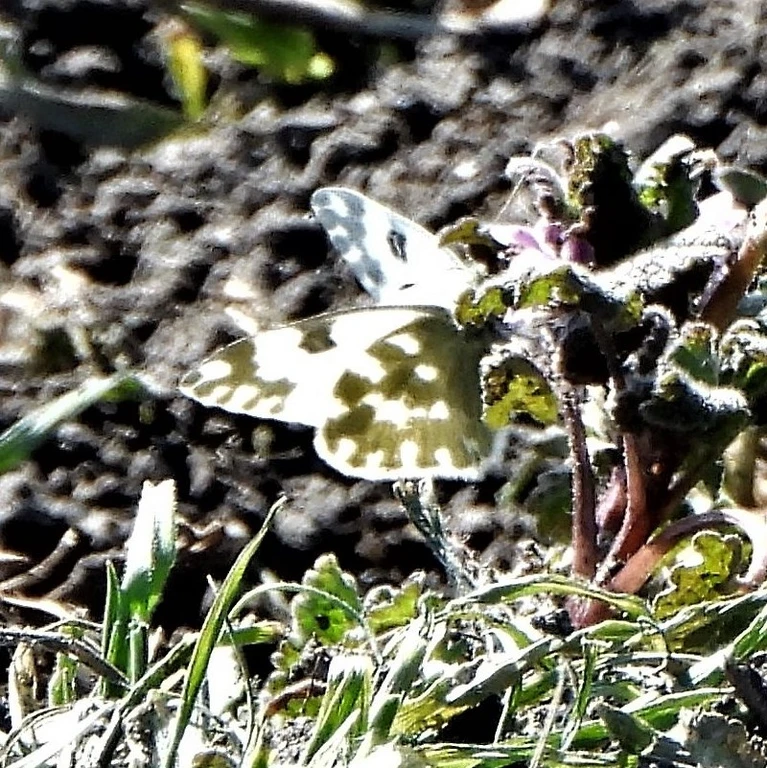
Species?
Pontia edusa
